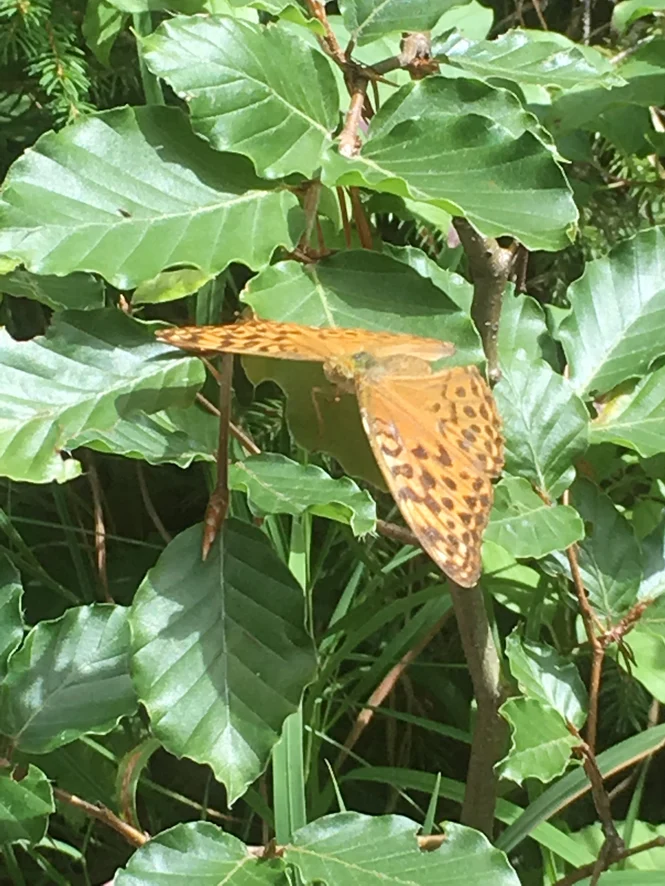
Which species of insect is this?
Argynnis paphia
